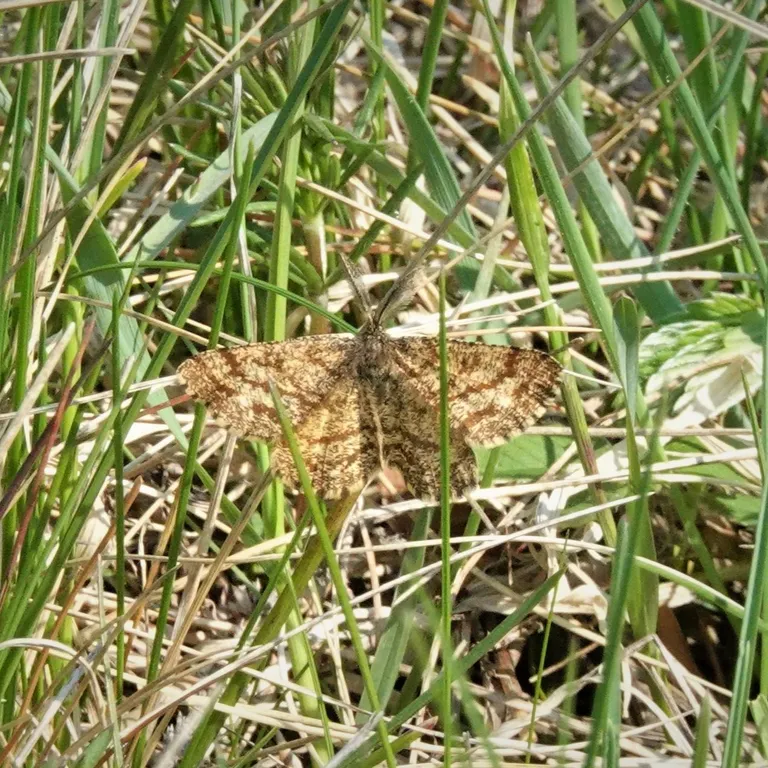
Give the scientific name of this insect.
Ematurga atomaria
